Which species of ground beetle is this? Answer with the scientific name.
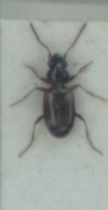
Bembidion quadrimaculatum
